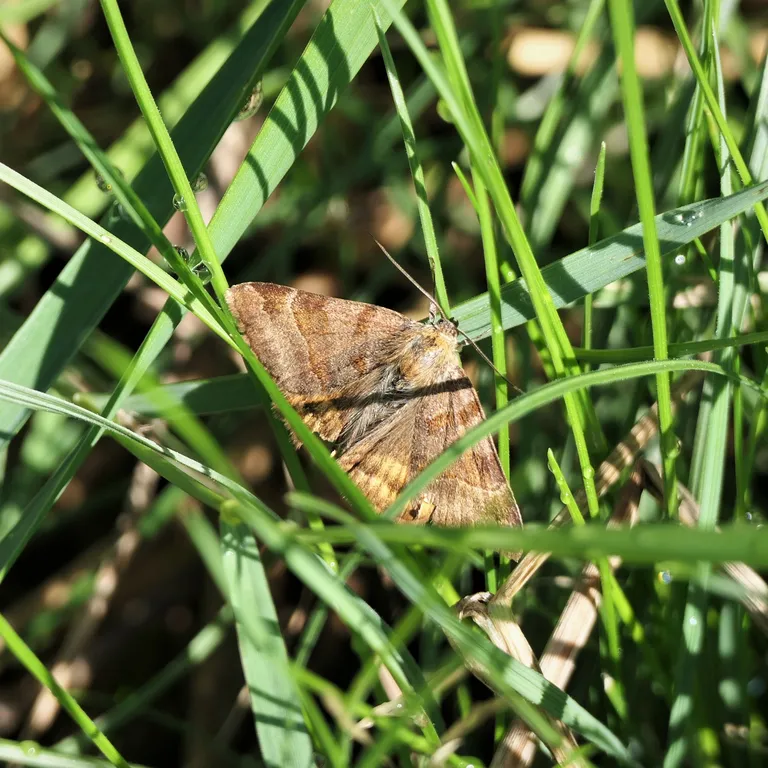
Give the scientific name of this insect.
Euclidia glyphica
